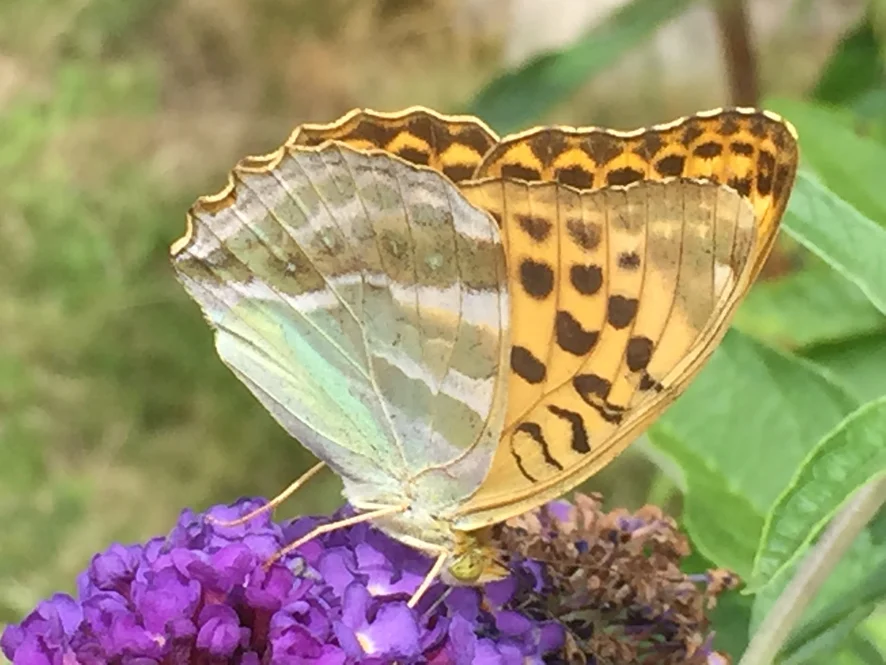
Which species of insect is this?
Argynnis paphia
